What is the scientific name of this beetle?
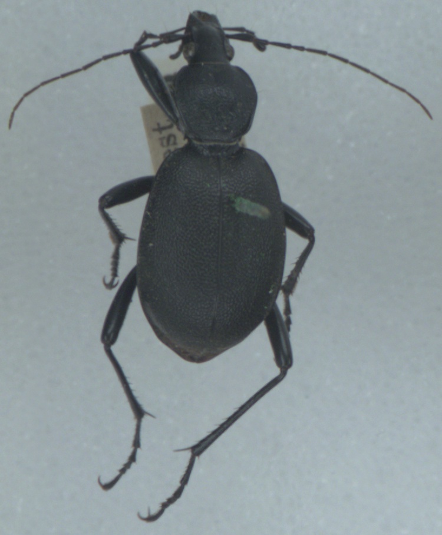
Cychrus caraboides
